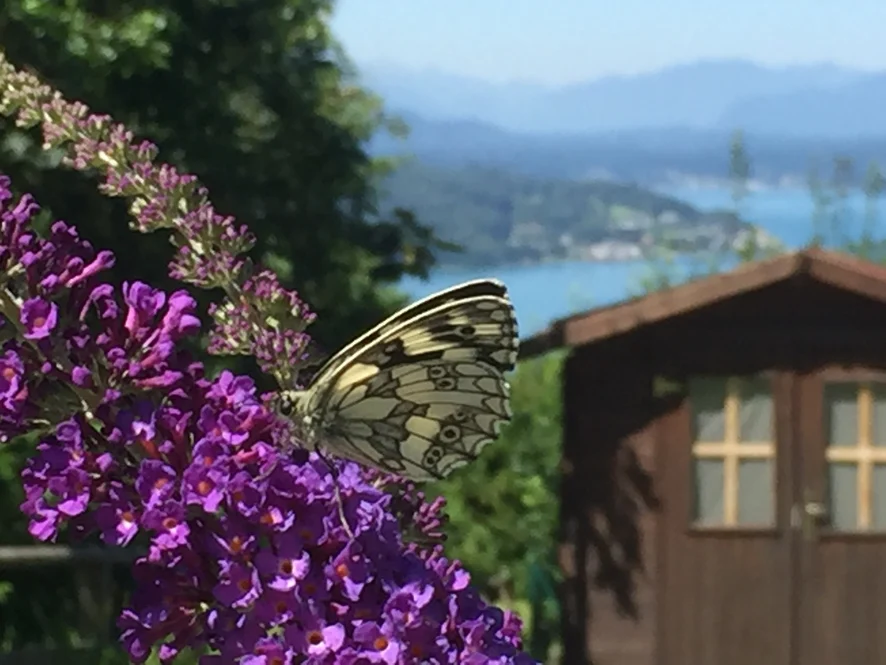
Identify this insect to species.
Melanargia galathea
